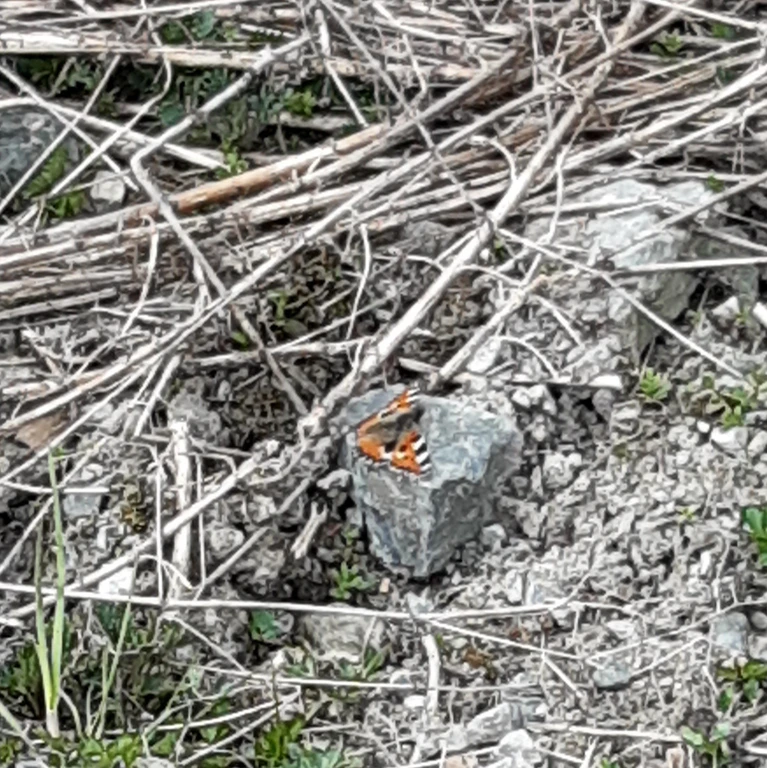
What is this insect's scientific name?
Aglais urticae
